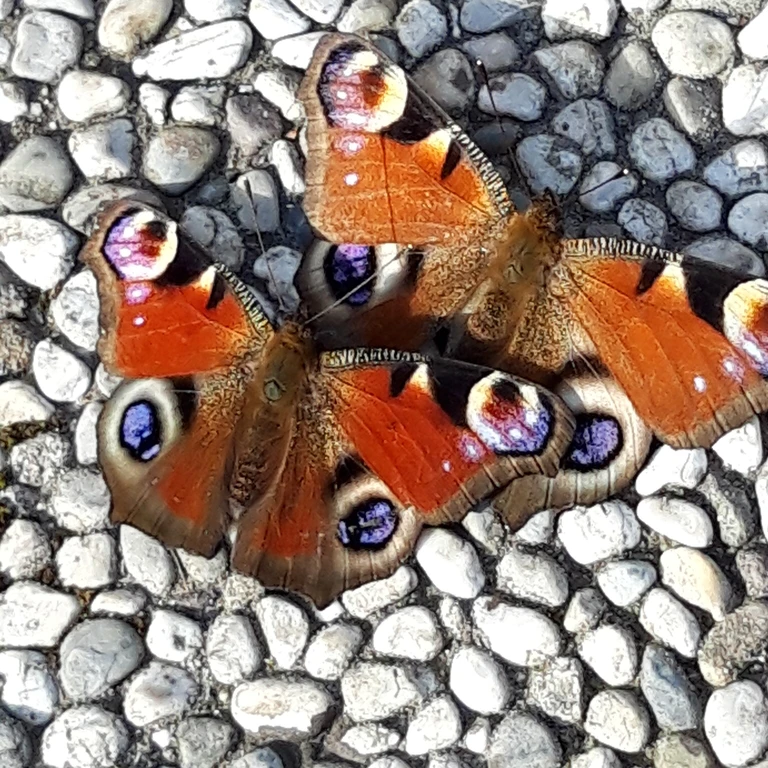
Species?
Aglais io
